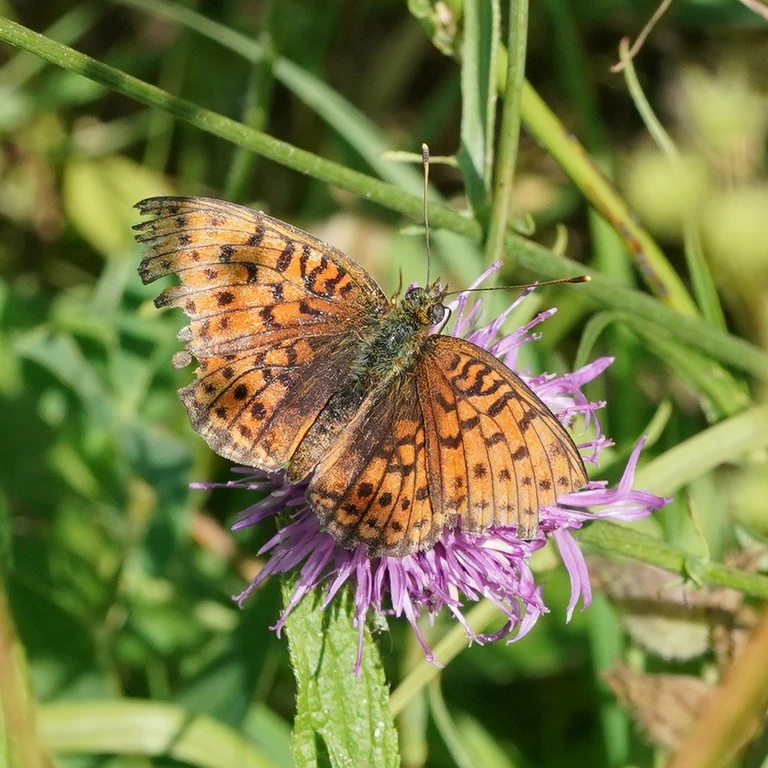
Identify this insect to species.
Brenthis hecate
